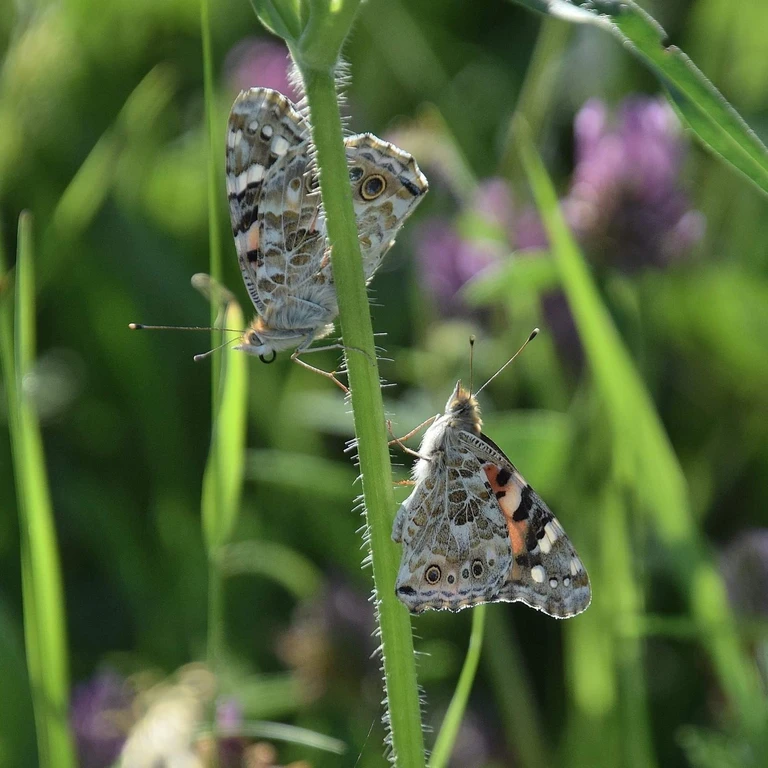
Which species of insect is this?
Vanessa cardui
